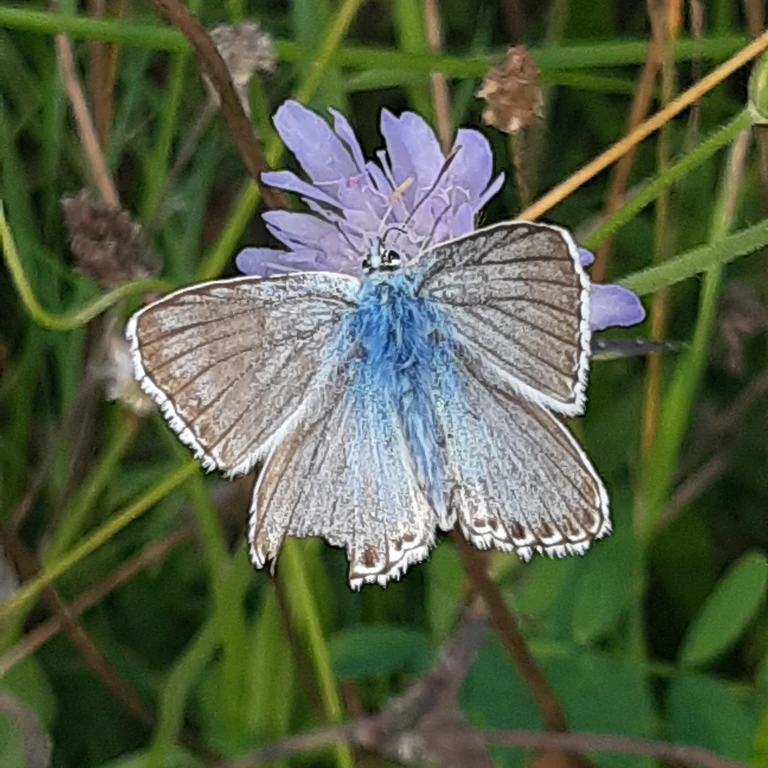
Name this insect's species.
Lysandra coridon
